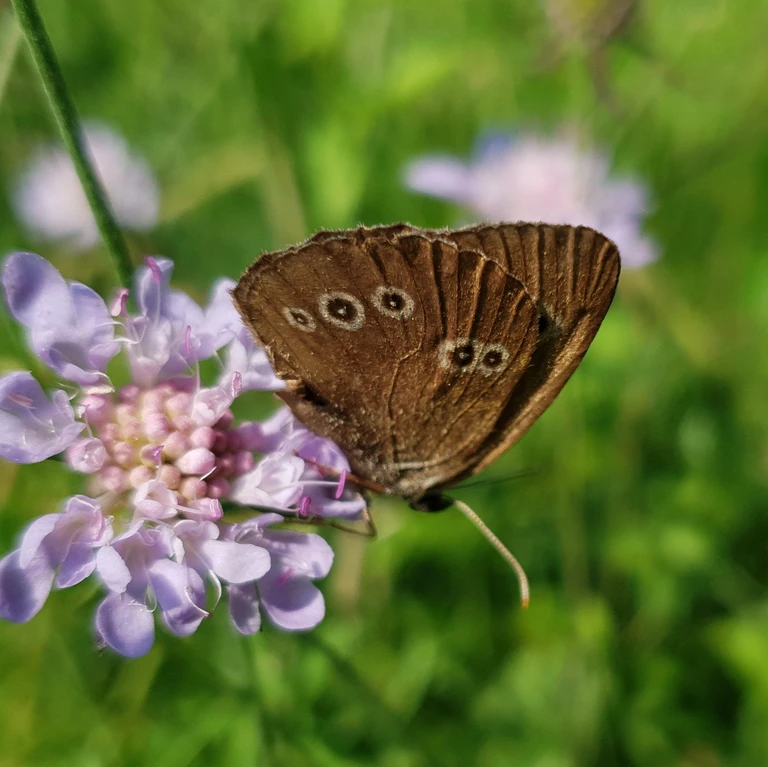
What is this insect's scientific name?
Aphantopus hyperantus
